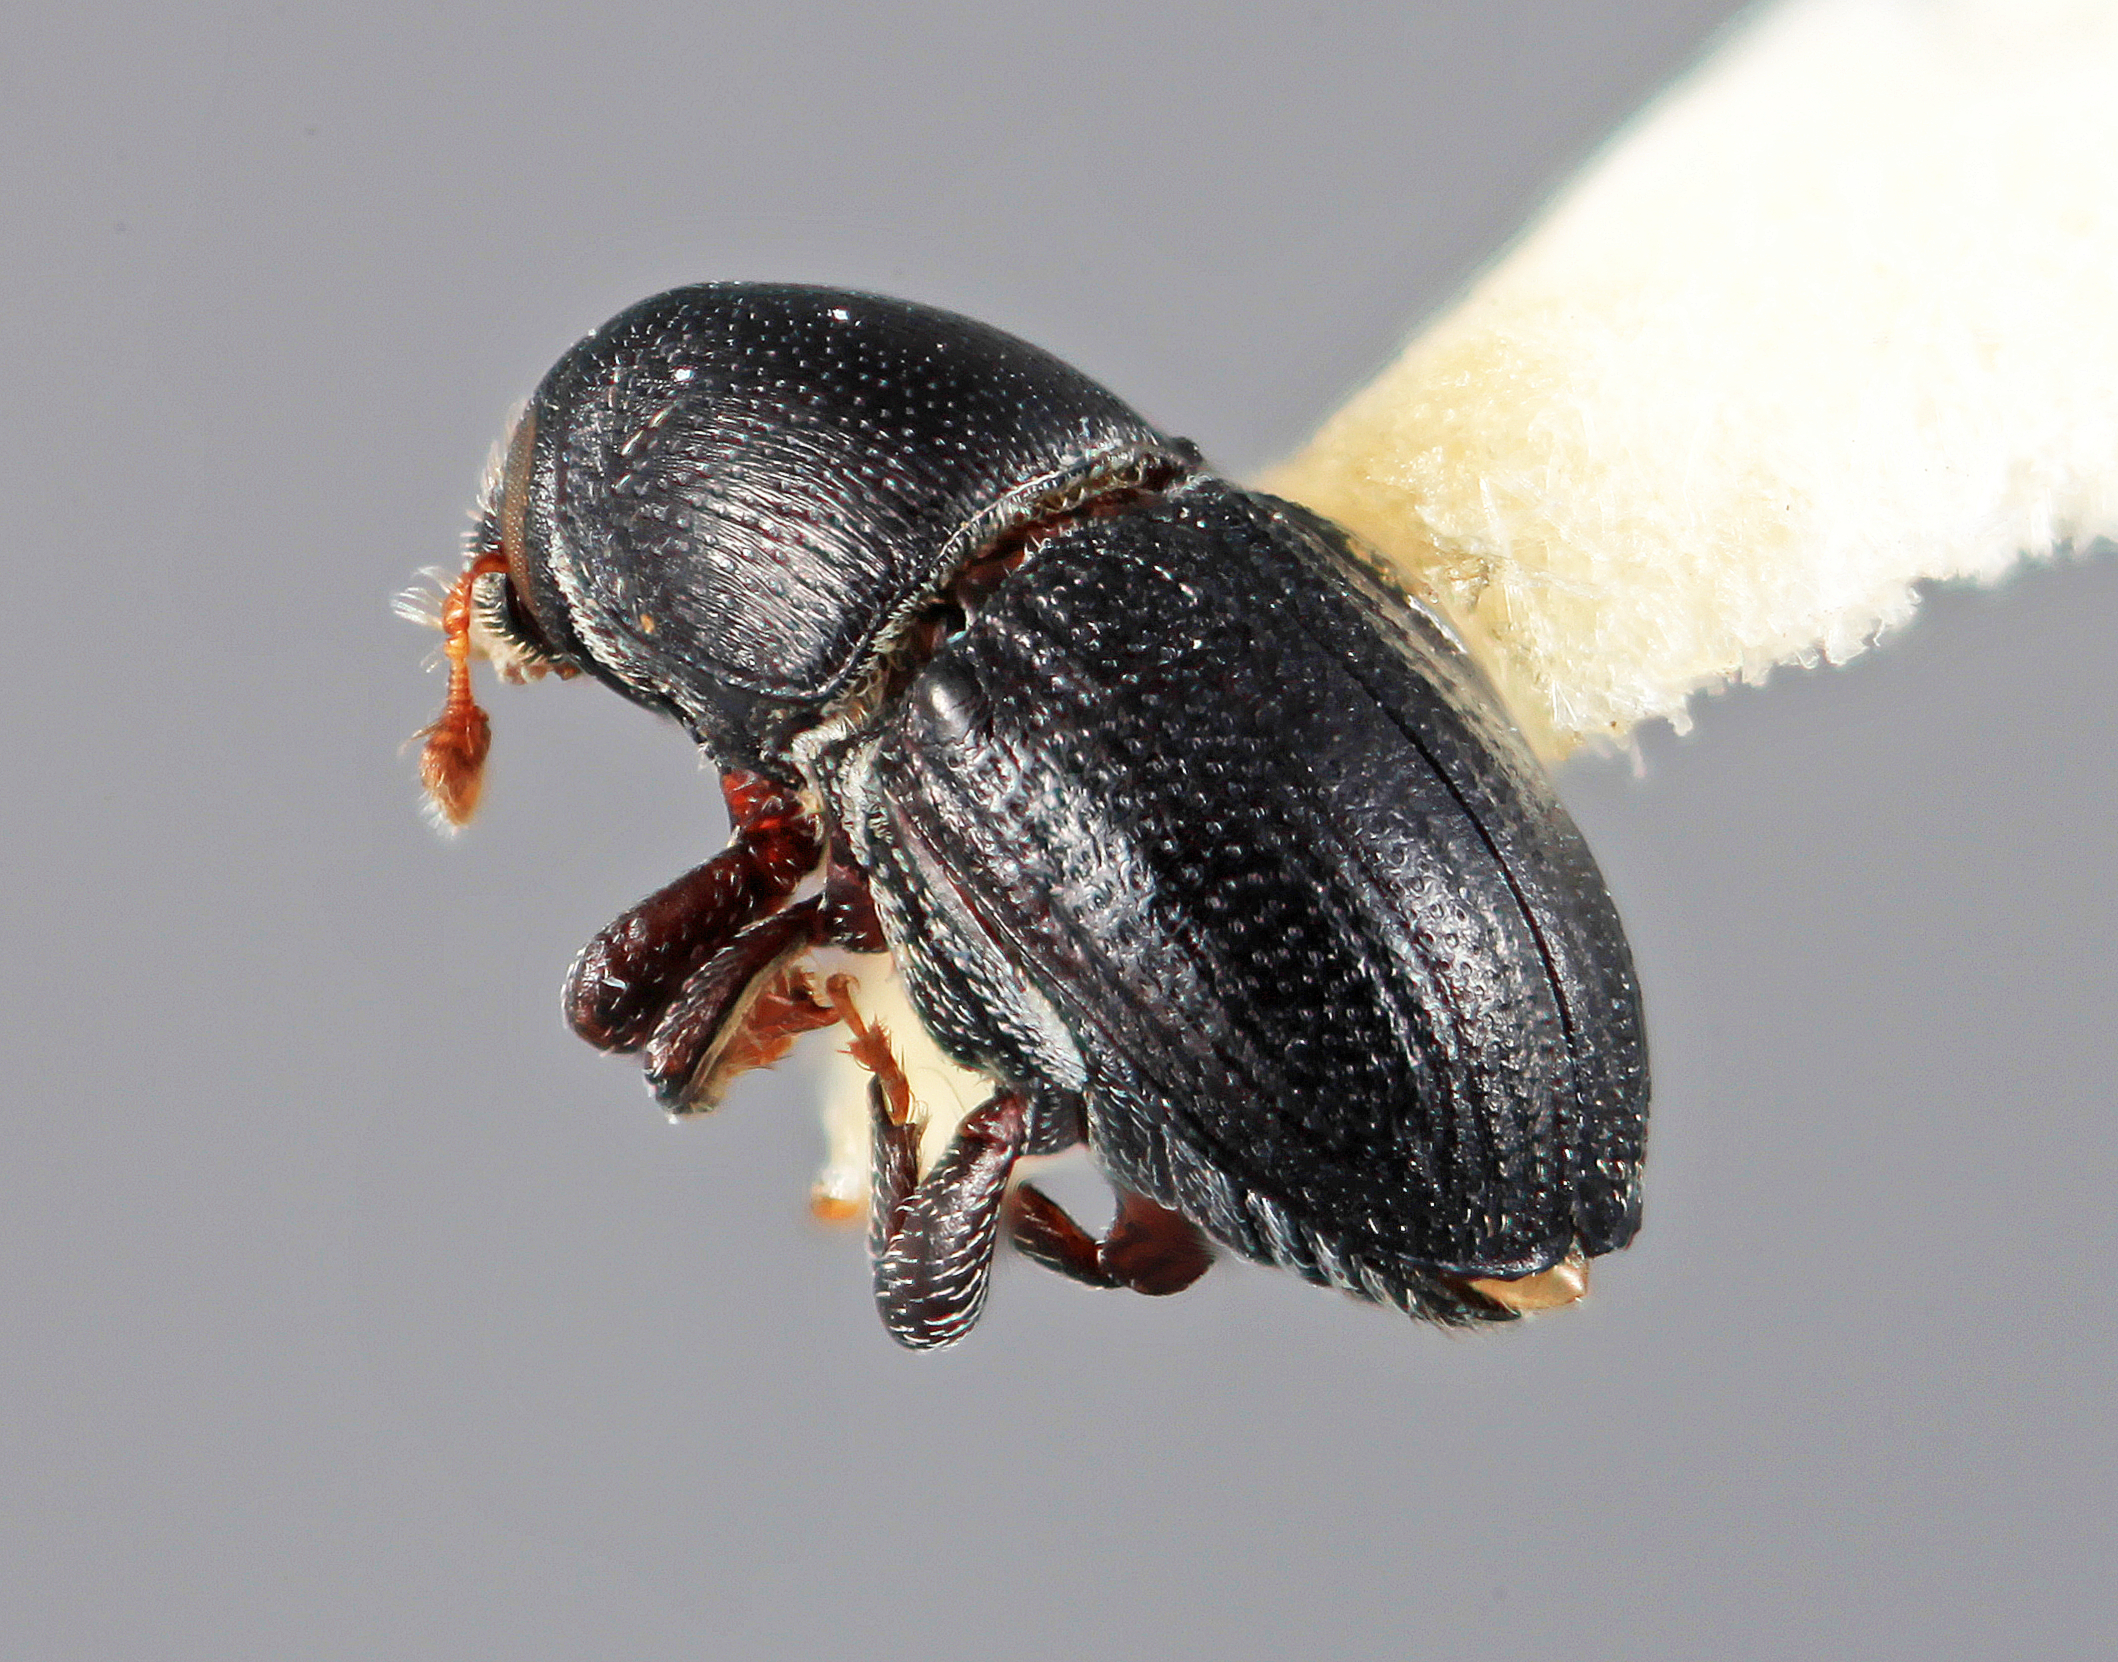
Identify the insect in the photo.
Cnemonyx vismiacolens
